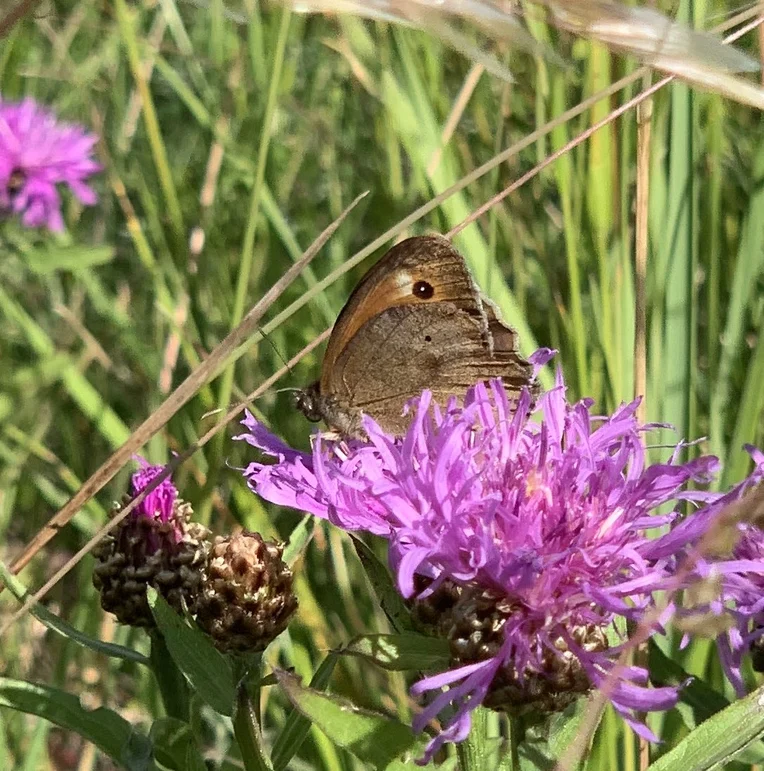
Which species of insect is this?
Maniola jurtina
